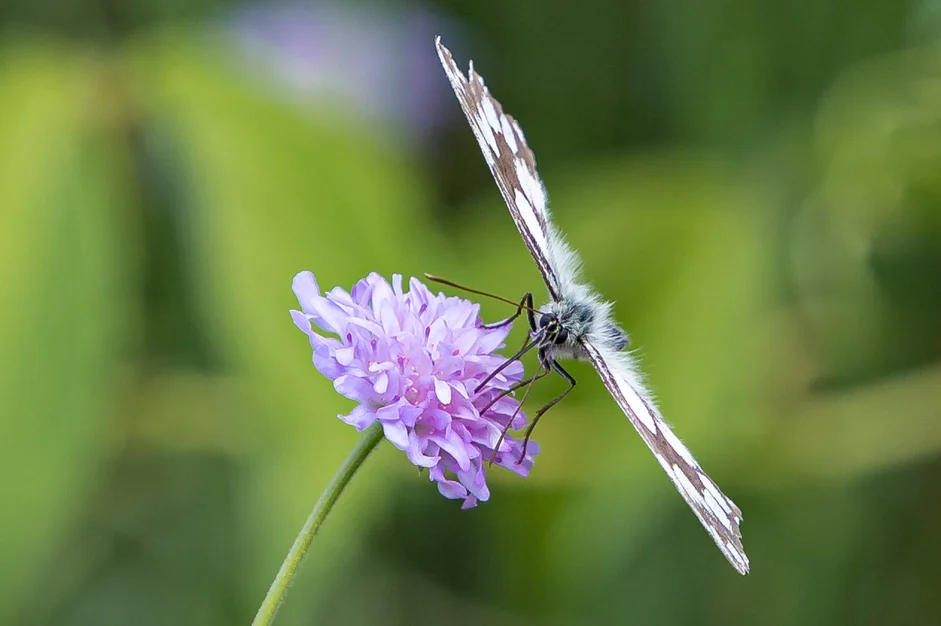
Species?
Melanargia galathea
